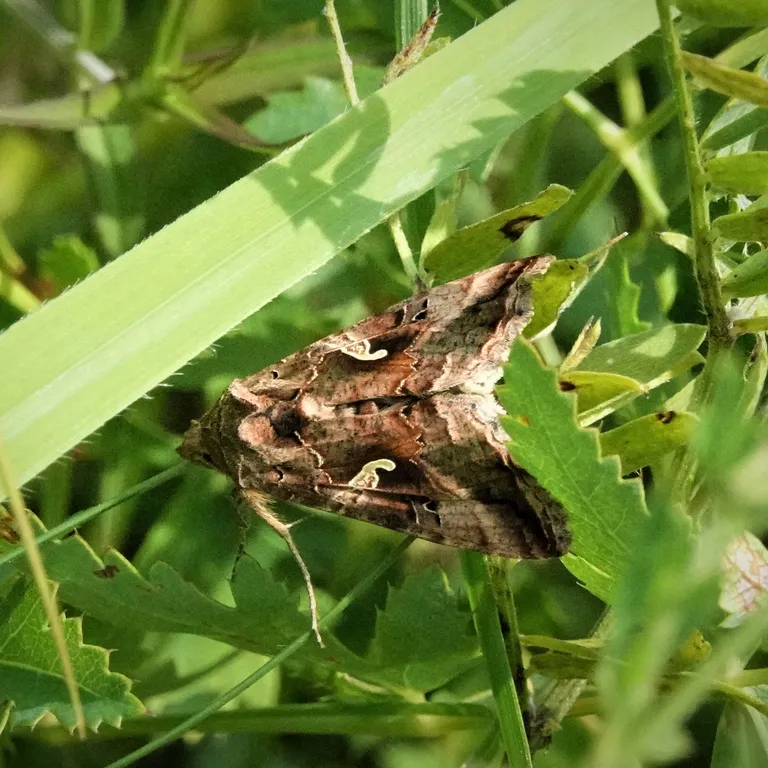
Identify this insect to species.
Autographa gamma
